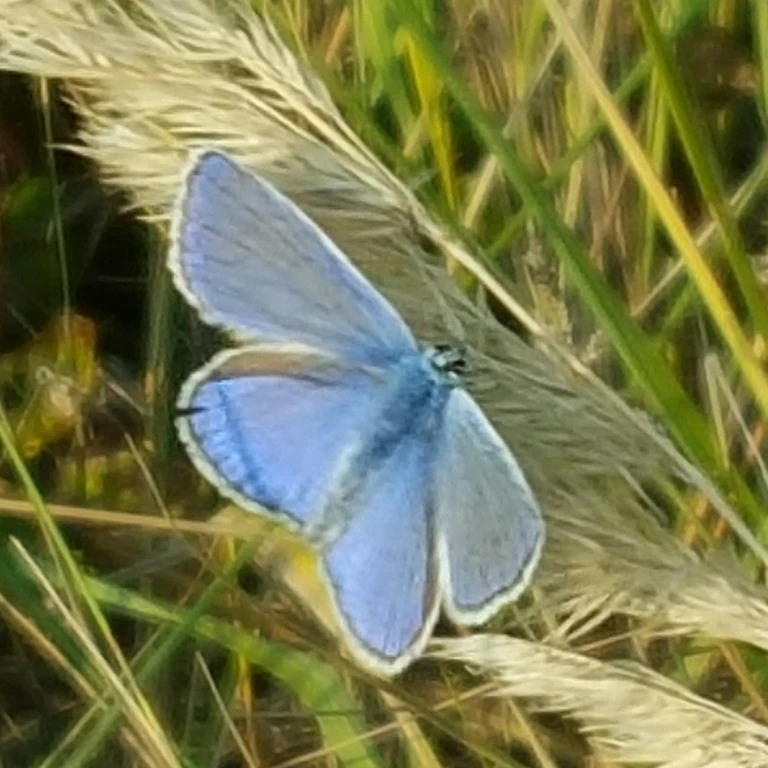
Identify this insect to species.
Polyommatus icarus
